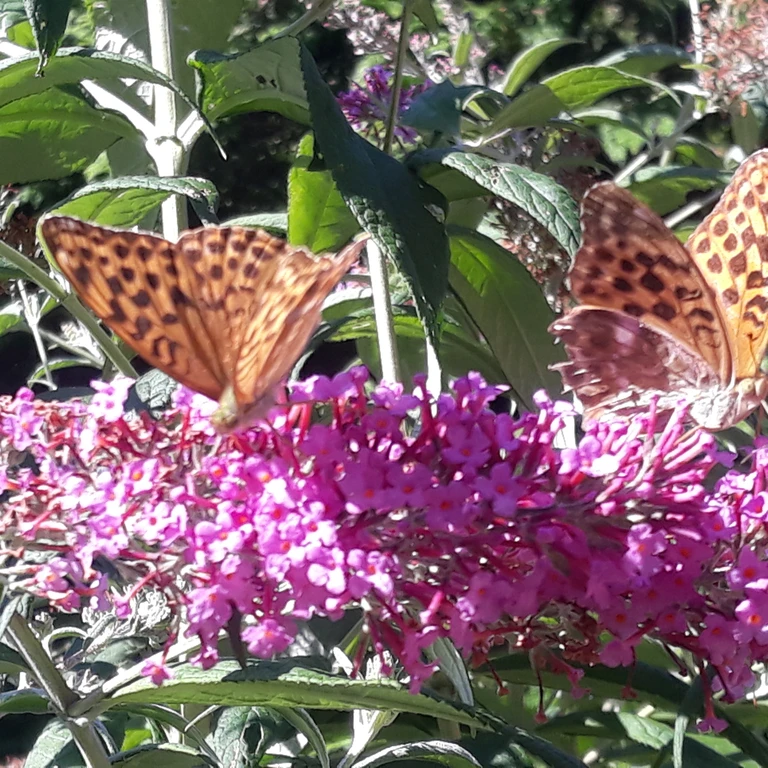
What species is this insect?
Argynnis paphia
